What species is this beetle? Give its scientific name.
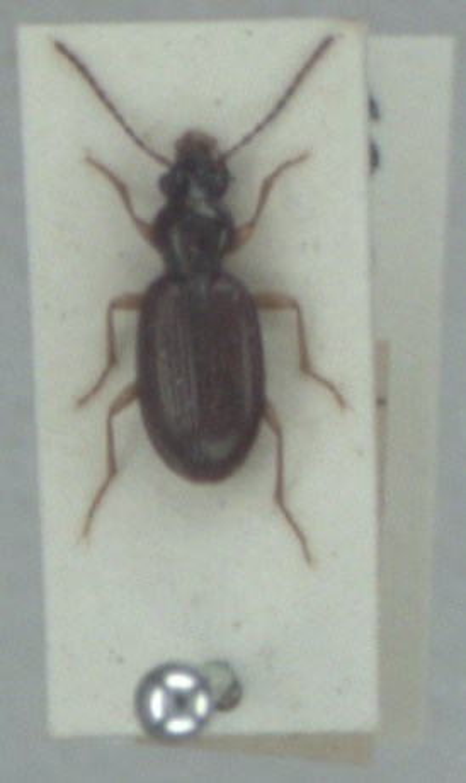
Sinechostictus stomoides
